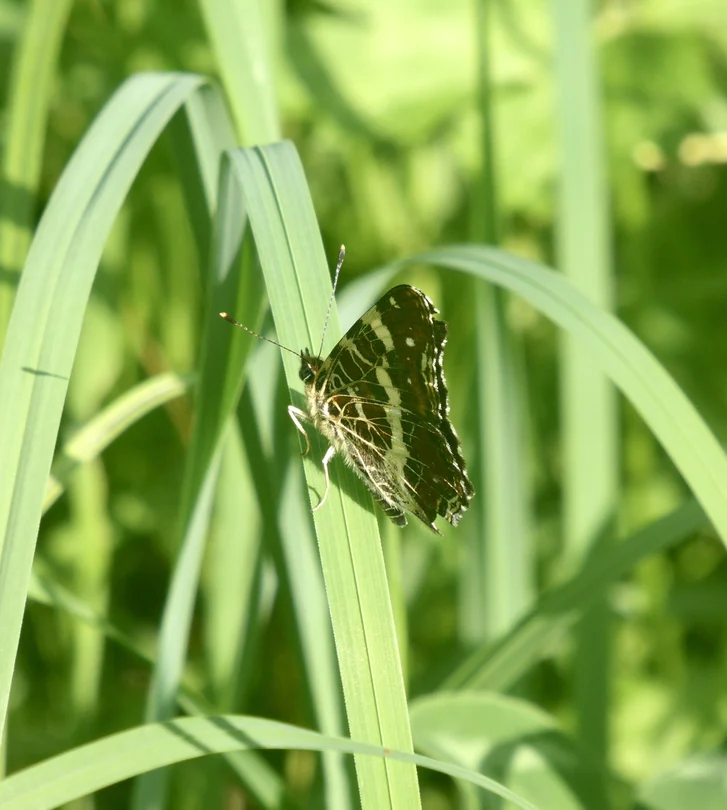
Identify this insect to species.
Araschnia levana
